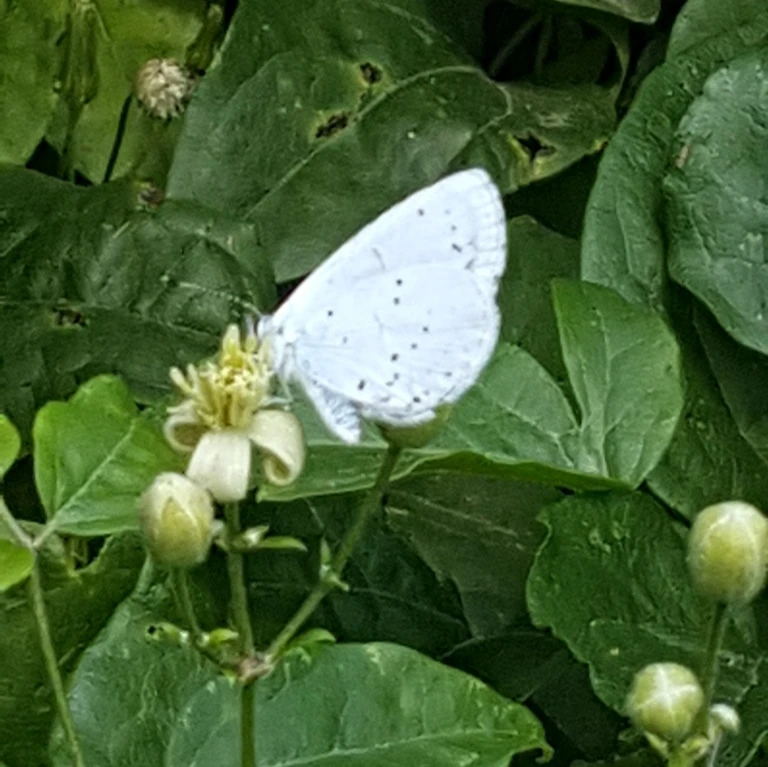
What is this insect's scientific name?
Celastrina argiolus
